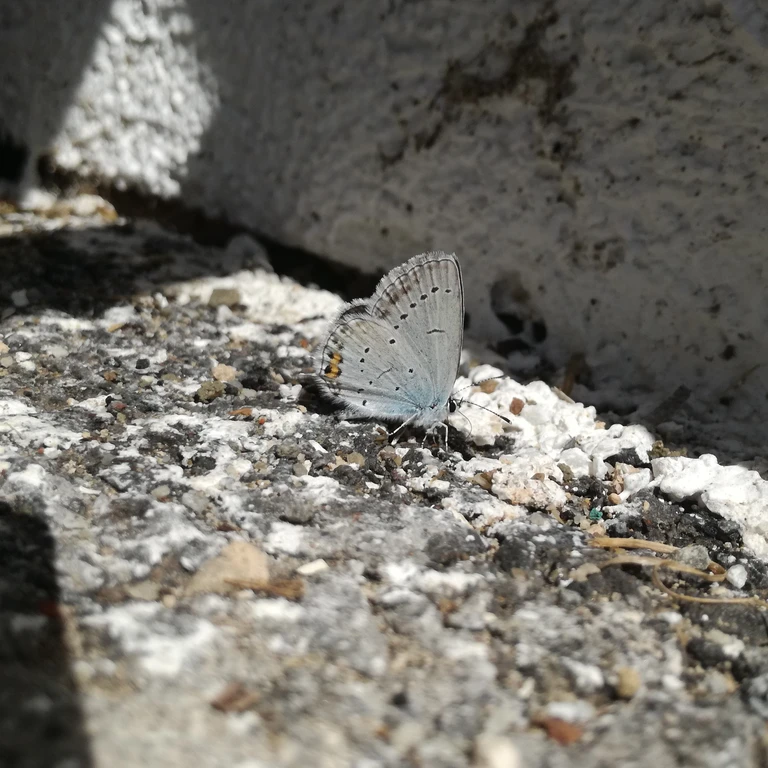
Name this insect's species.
Cupido argiades (also Elkalyce argiades)
